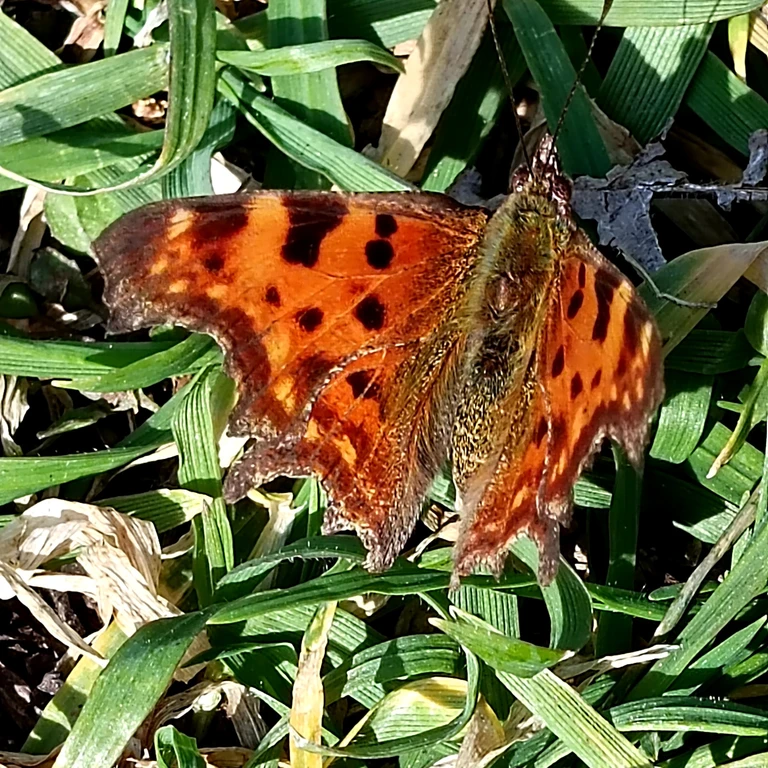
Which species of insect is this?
Polygonia c-album
